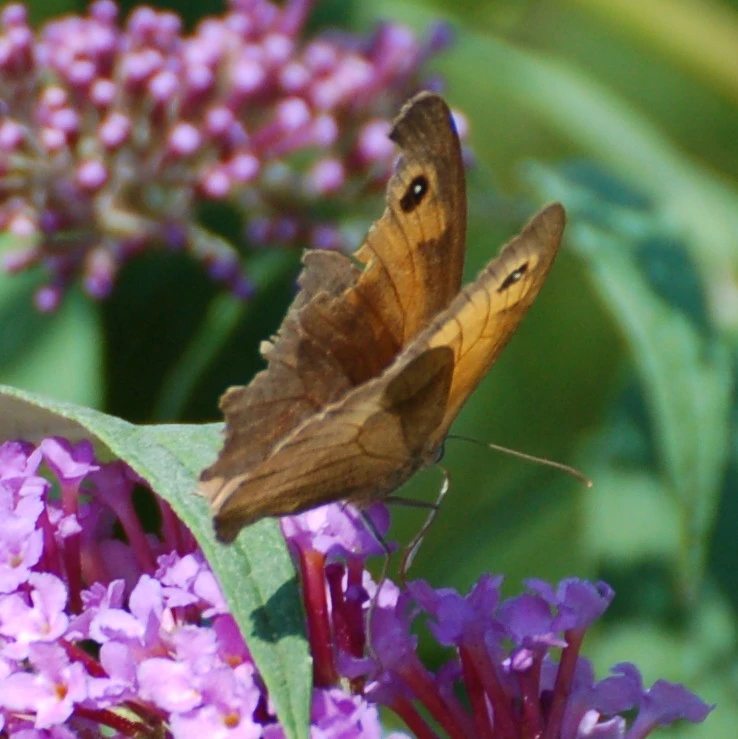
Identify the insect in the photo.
Maniola jurtina
